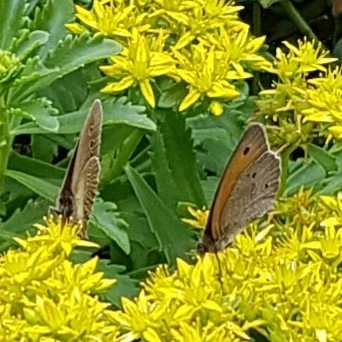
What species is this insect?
Maniola jurtina
